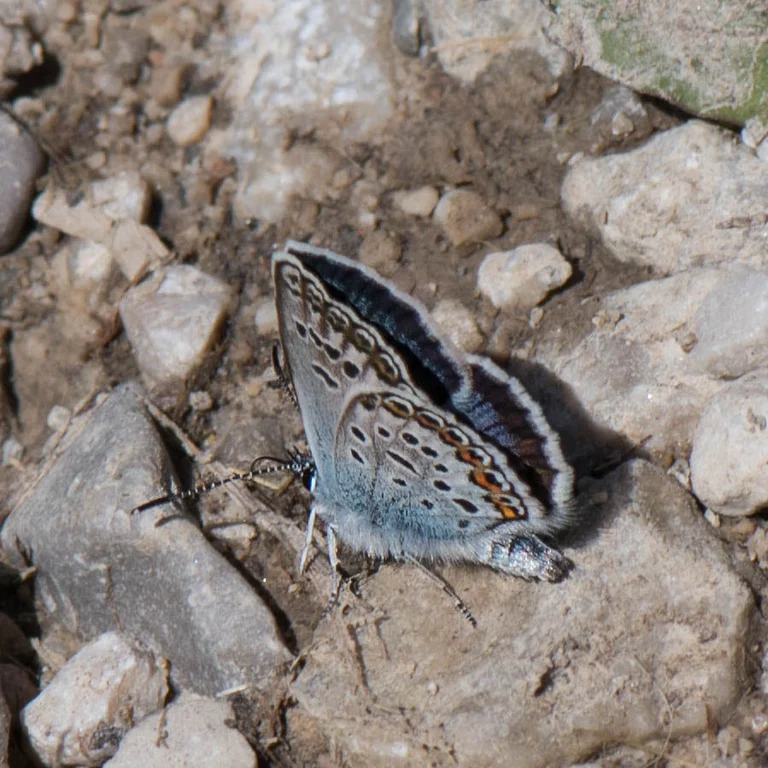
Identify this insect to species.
Plebejus argus
